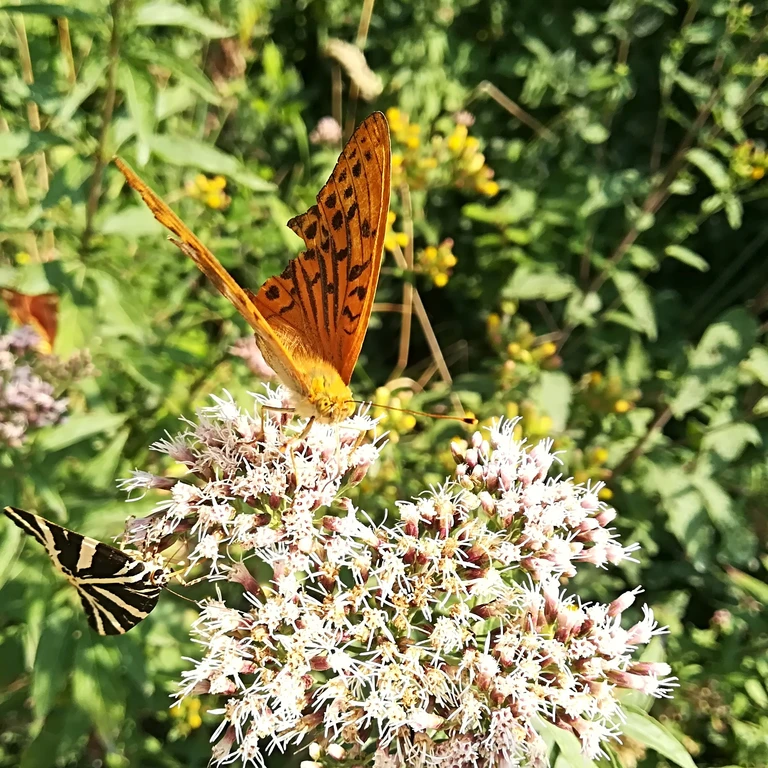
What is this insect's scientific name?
Argynnis paphia
